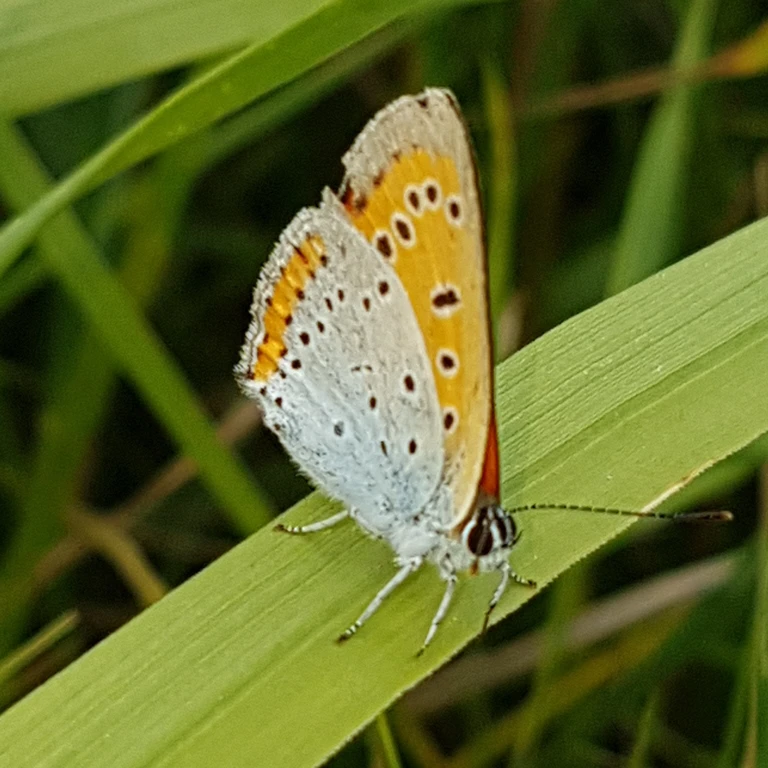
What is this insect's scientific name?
Lycaena dispar
